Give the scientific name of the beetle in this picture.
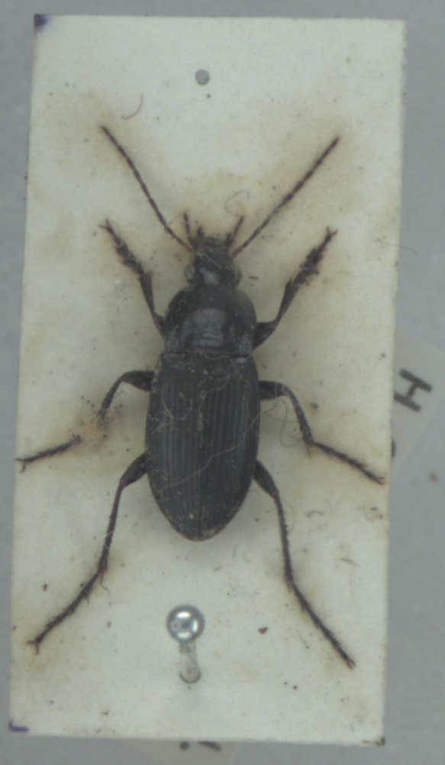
Calathus fuscipes
